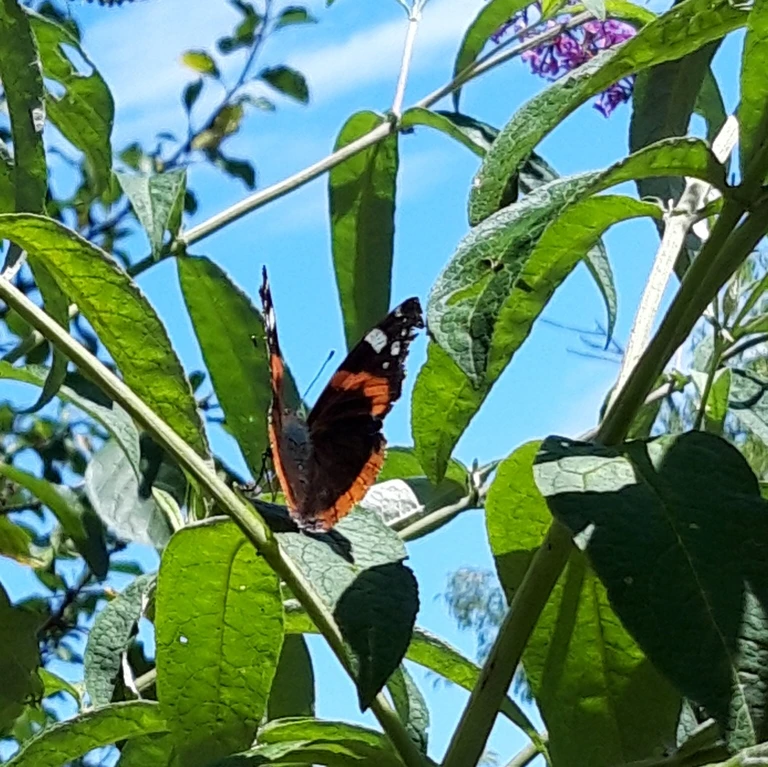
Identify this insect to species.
Vanessa atalanta
